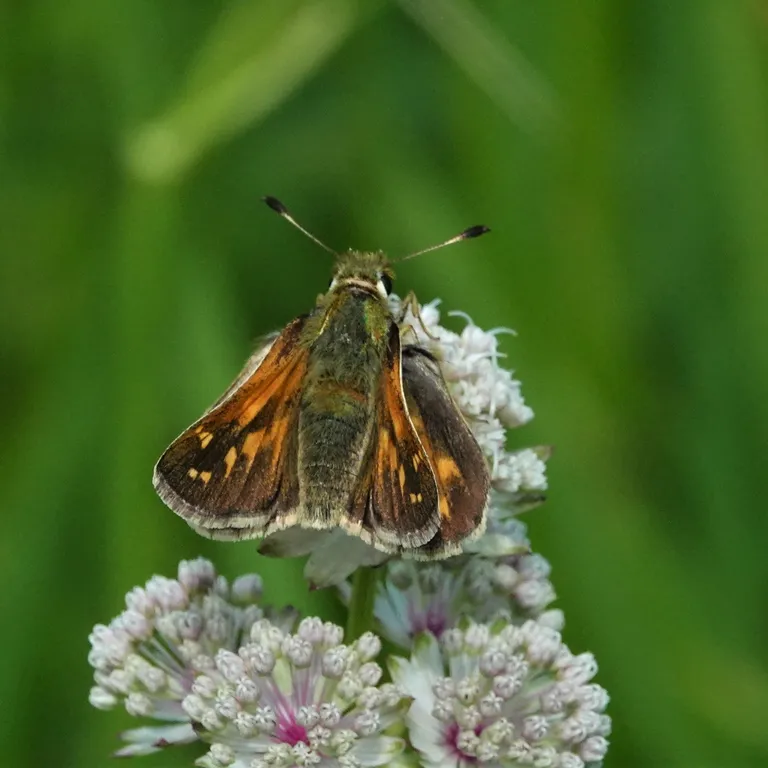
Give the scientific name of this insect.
Hesperia comma
